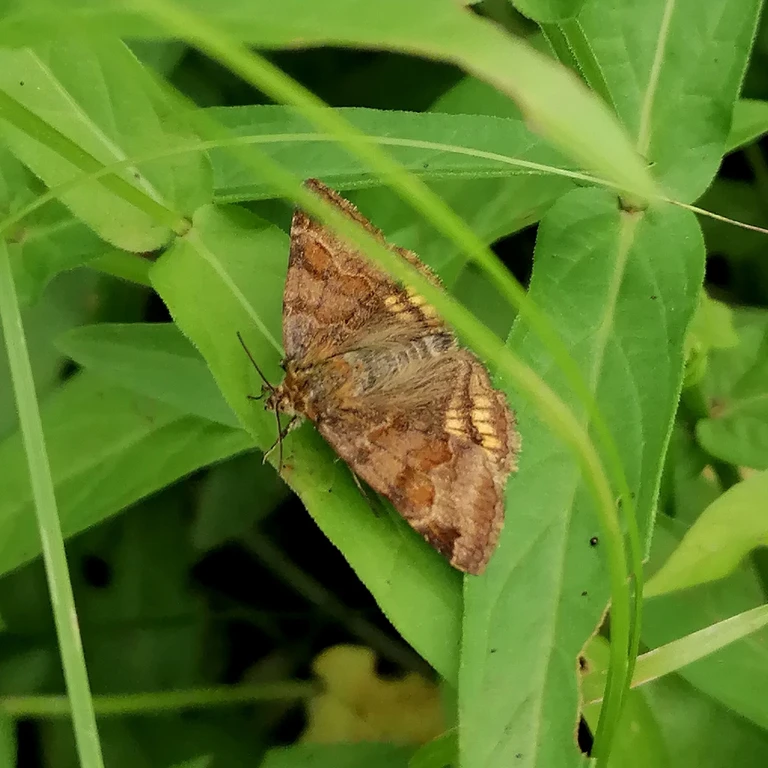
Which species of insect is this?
Euclidia glyphica
